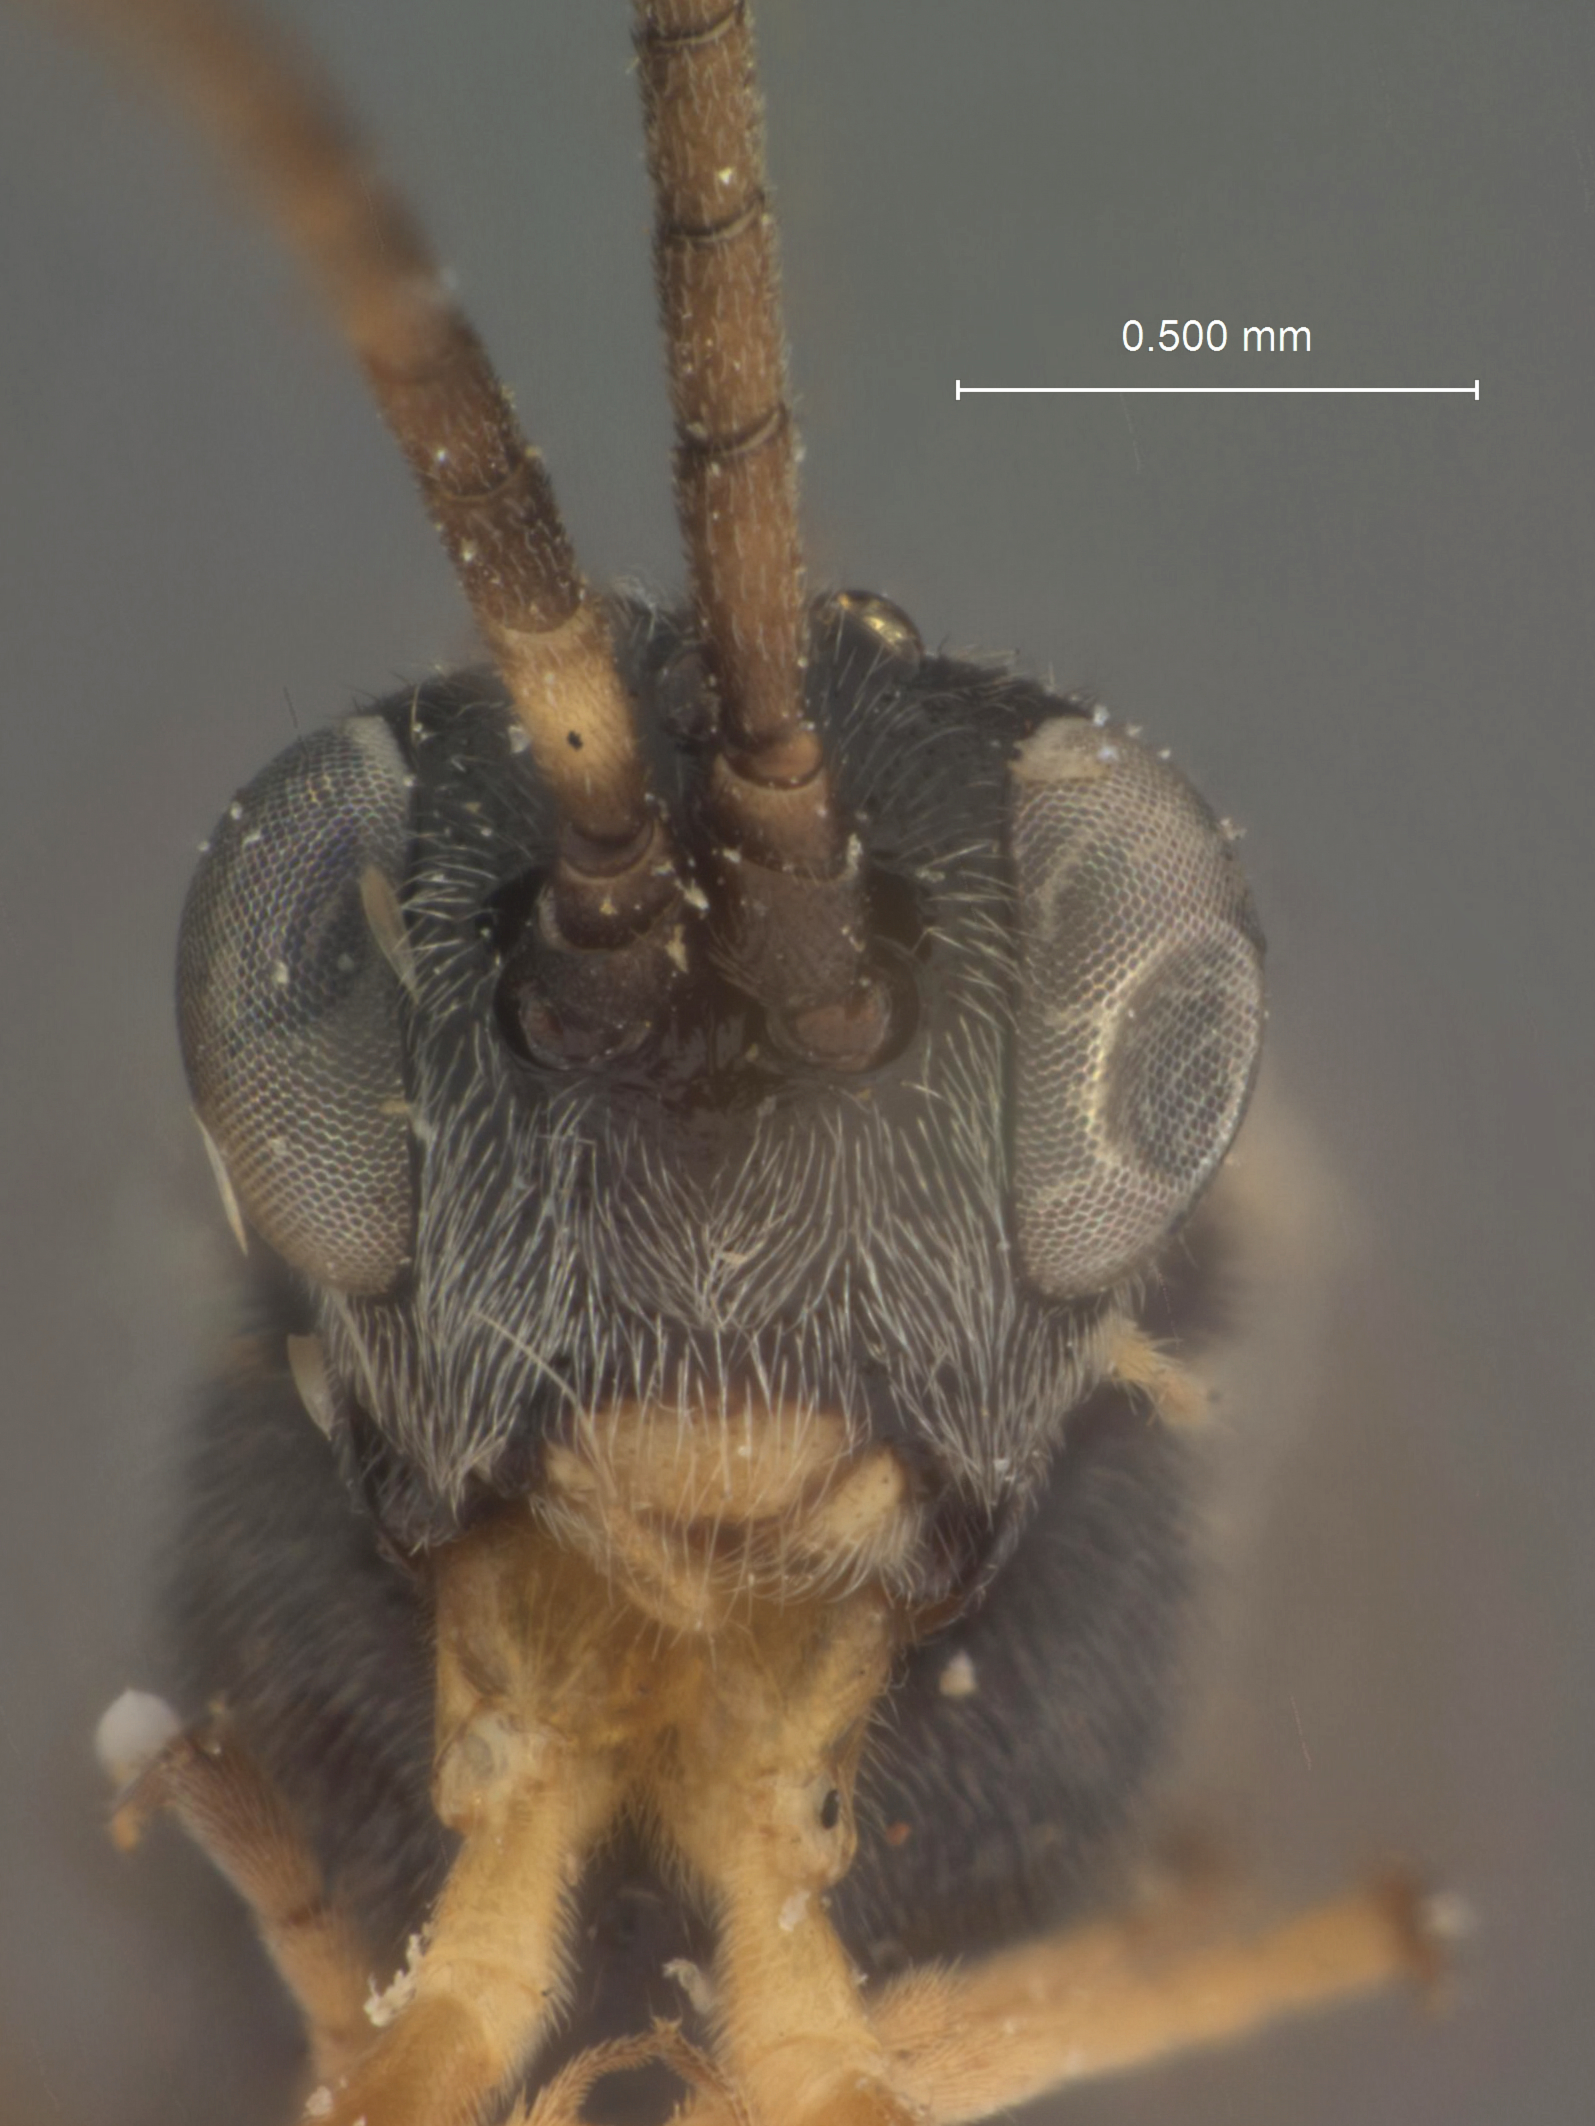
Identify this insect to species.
Glypta pilula
